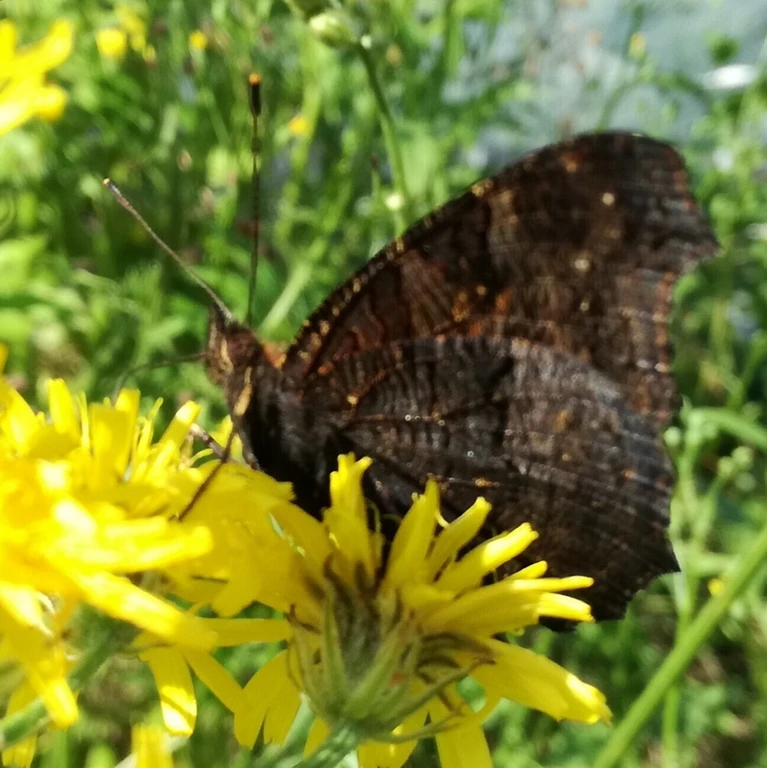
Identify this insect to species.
Aglais io
